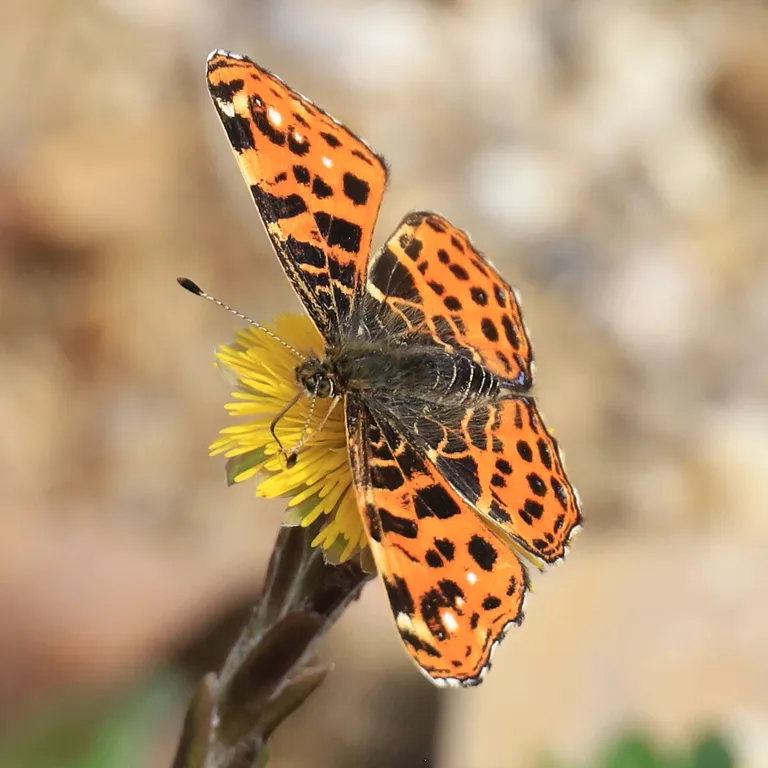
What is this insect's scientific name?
Araschnia levana
